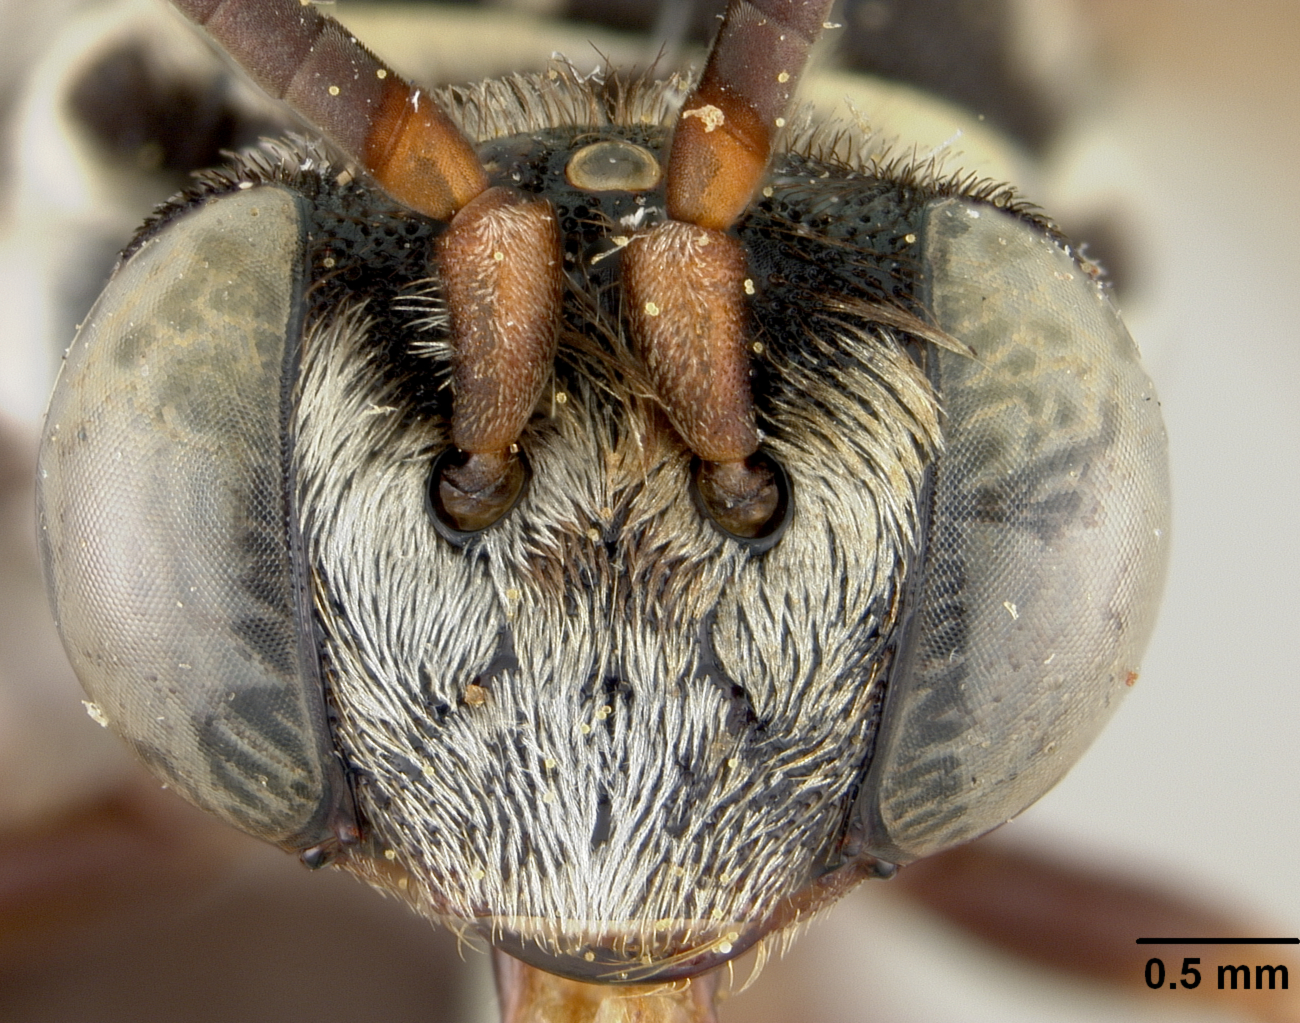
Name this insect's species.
Triepeolus sublunatus
